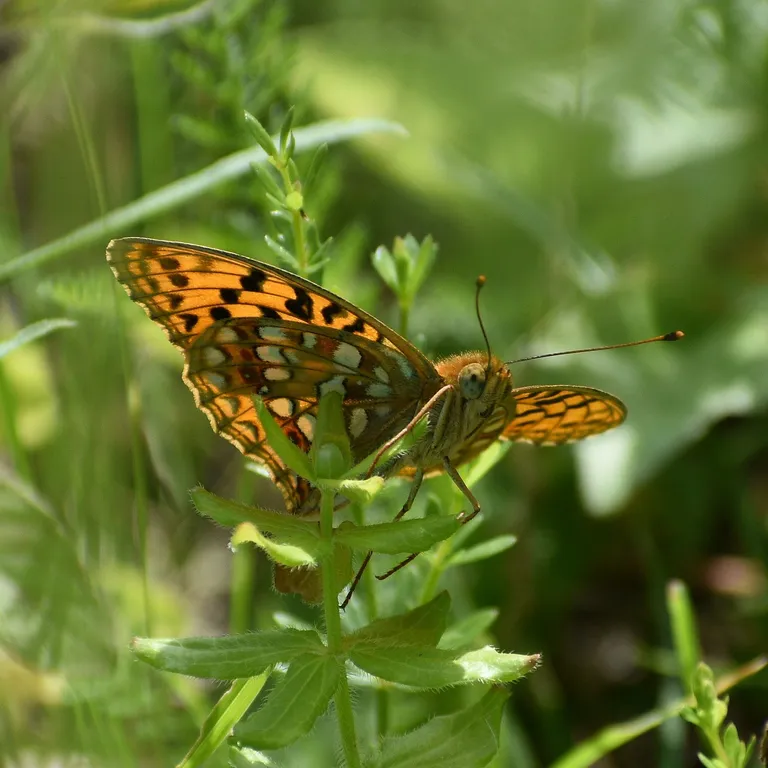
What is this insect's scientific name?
Fabriciana adippe
